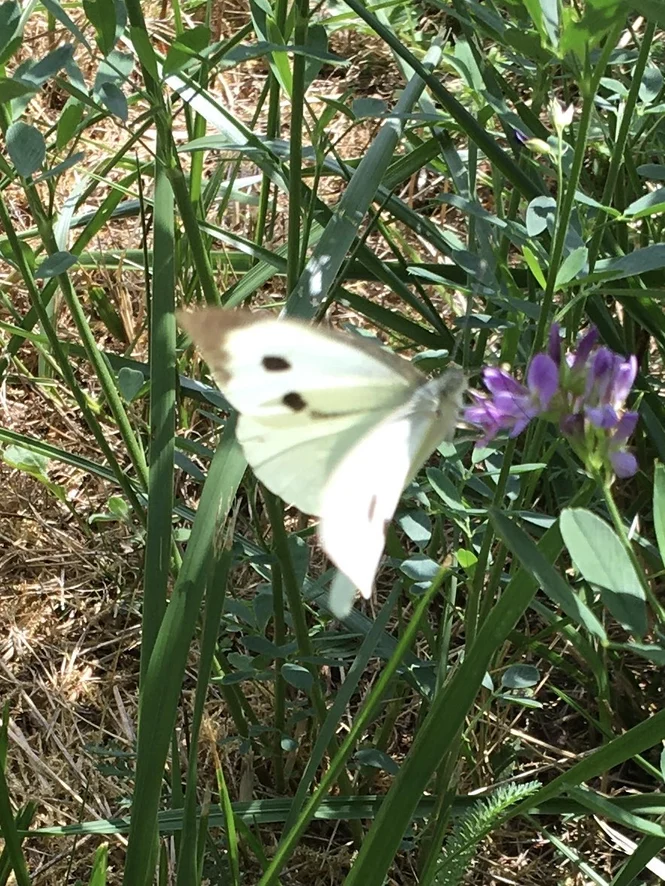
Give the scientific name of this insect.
Pieris brassicae
